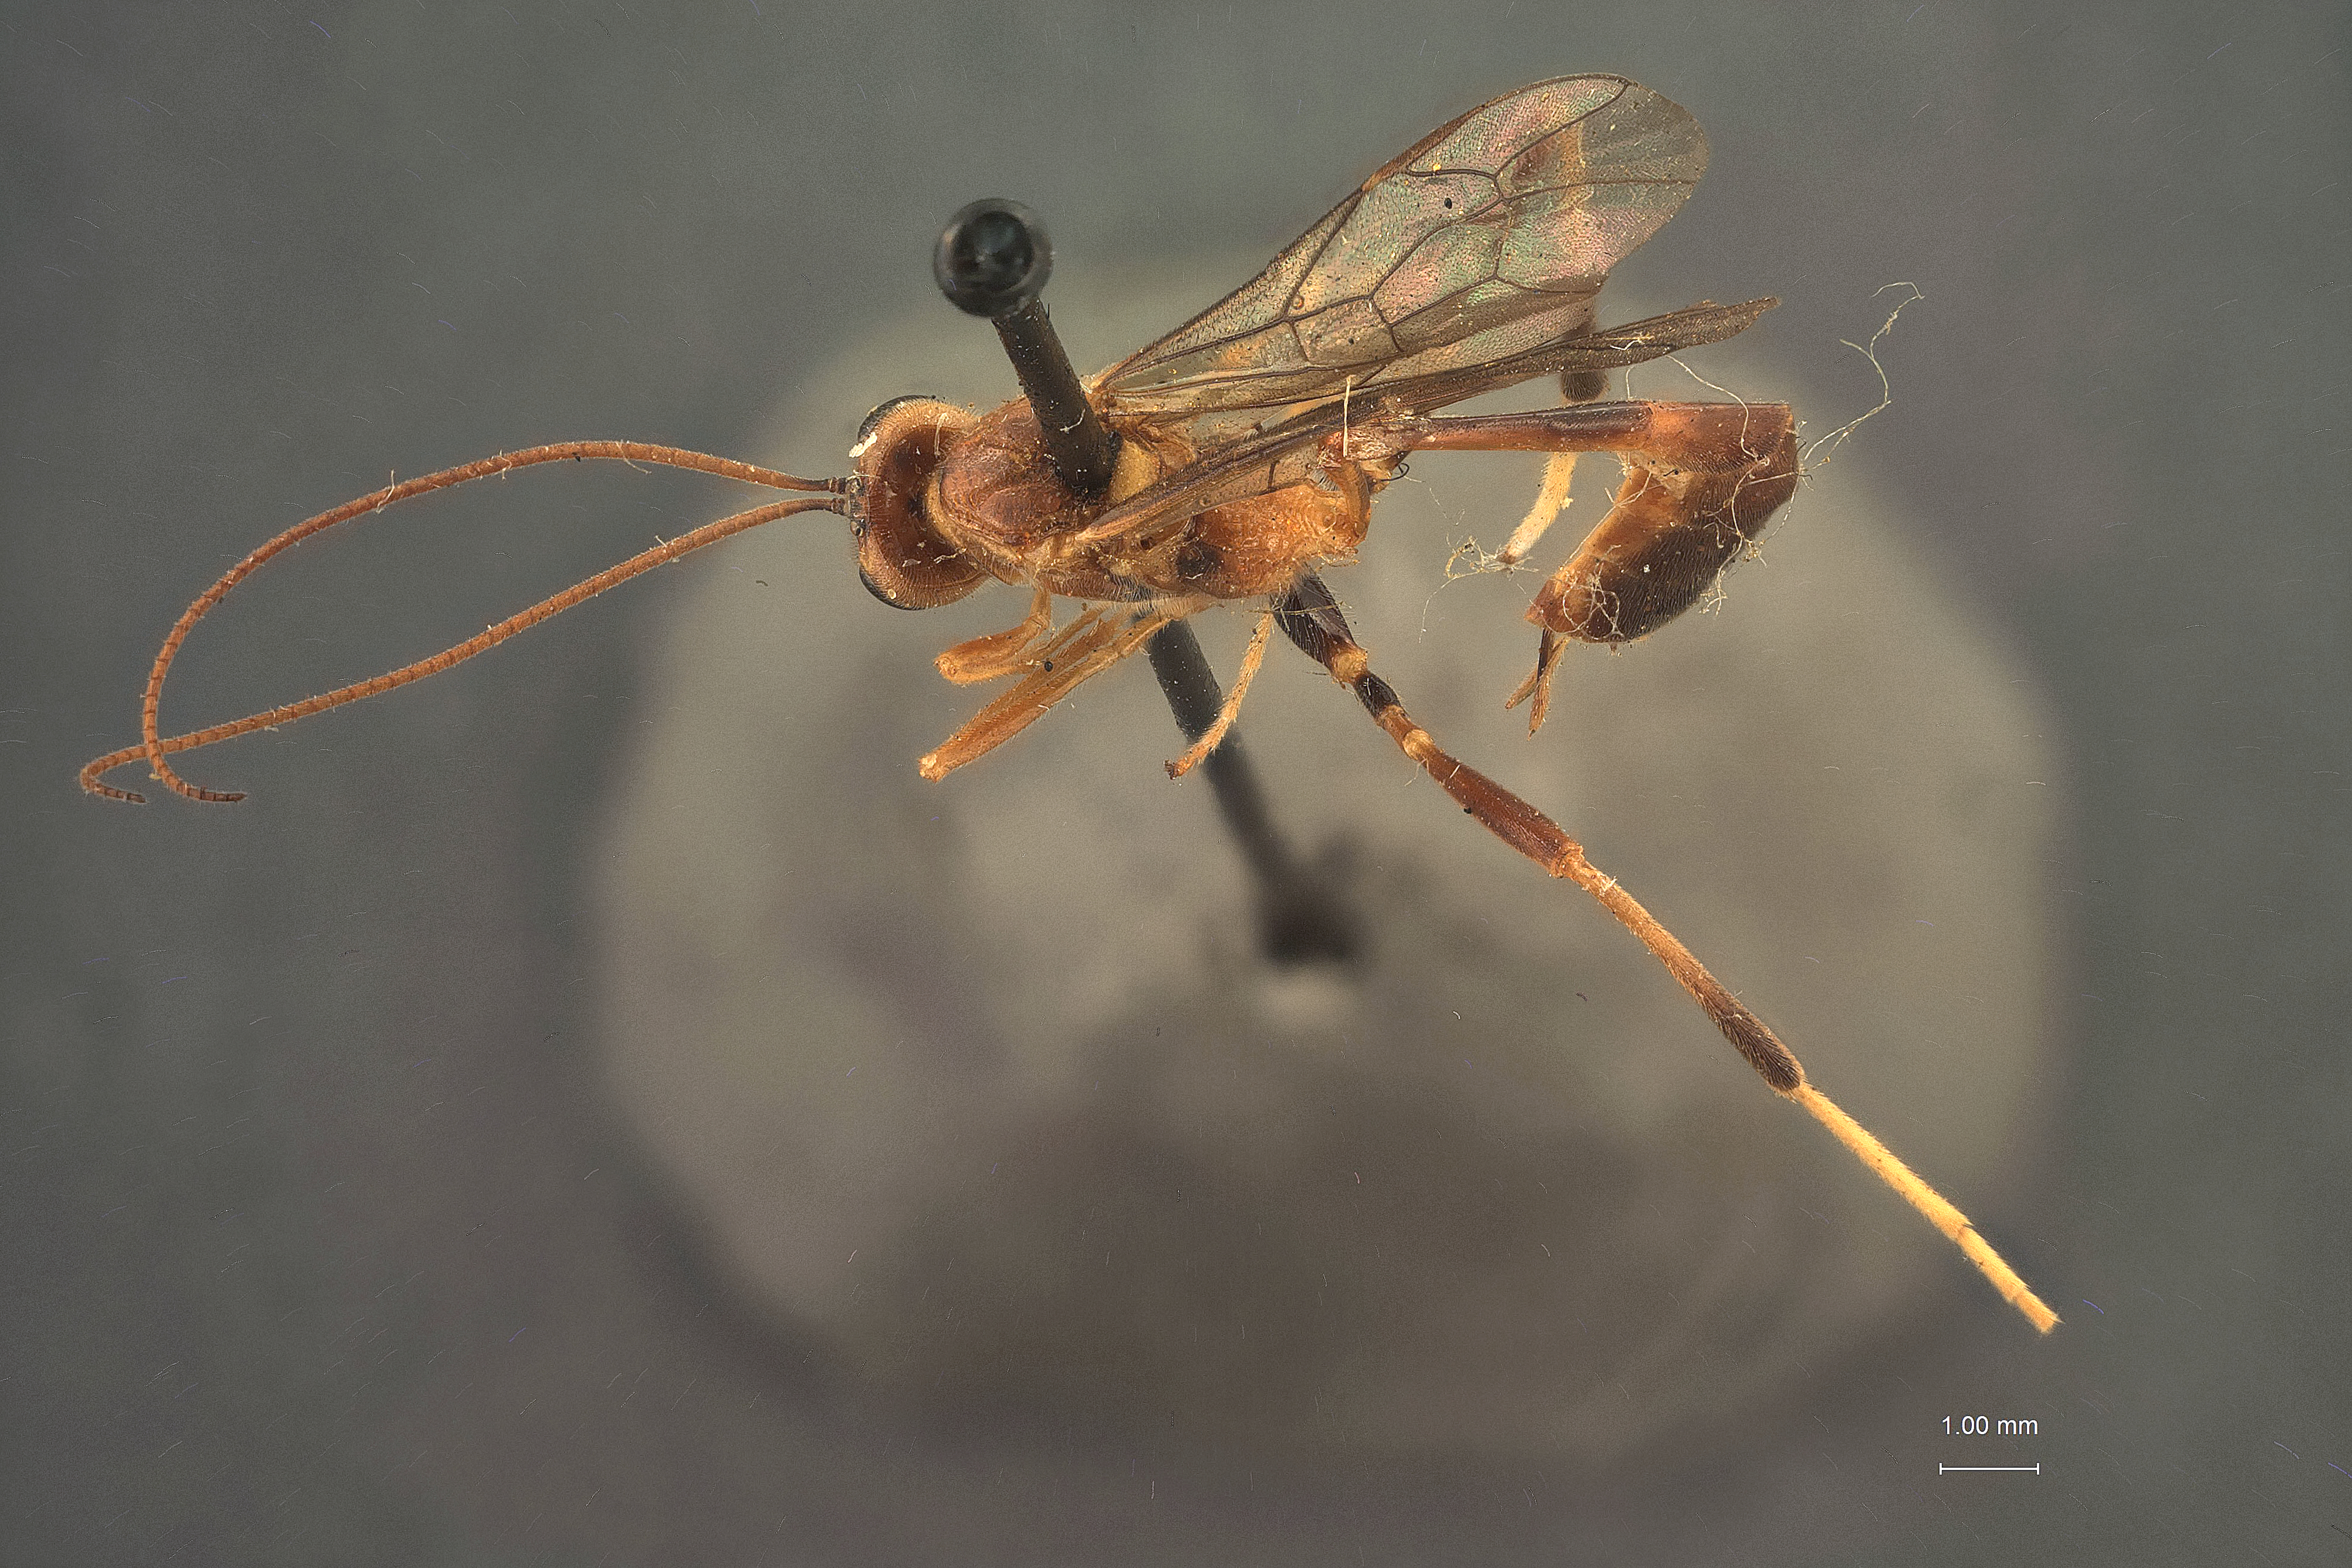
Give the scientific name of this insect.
Habronyx severini
